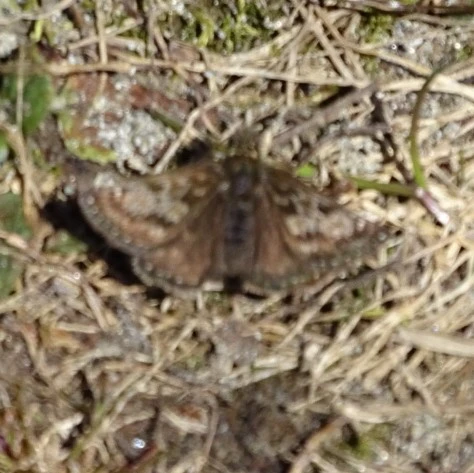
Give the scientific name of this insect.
Erynnis tages
